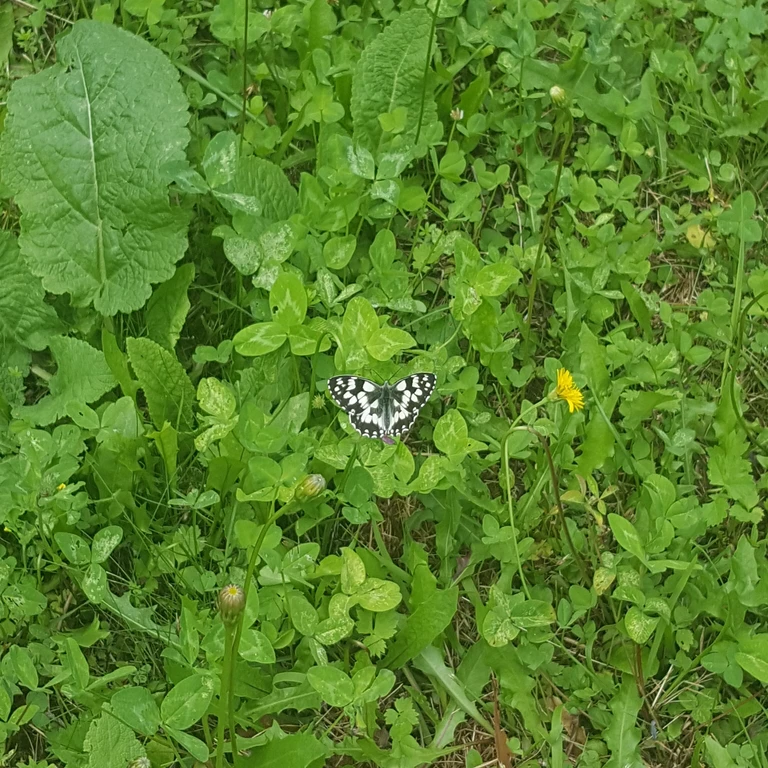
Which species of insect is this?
Melanargia galathea
